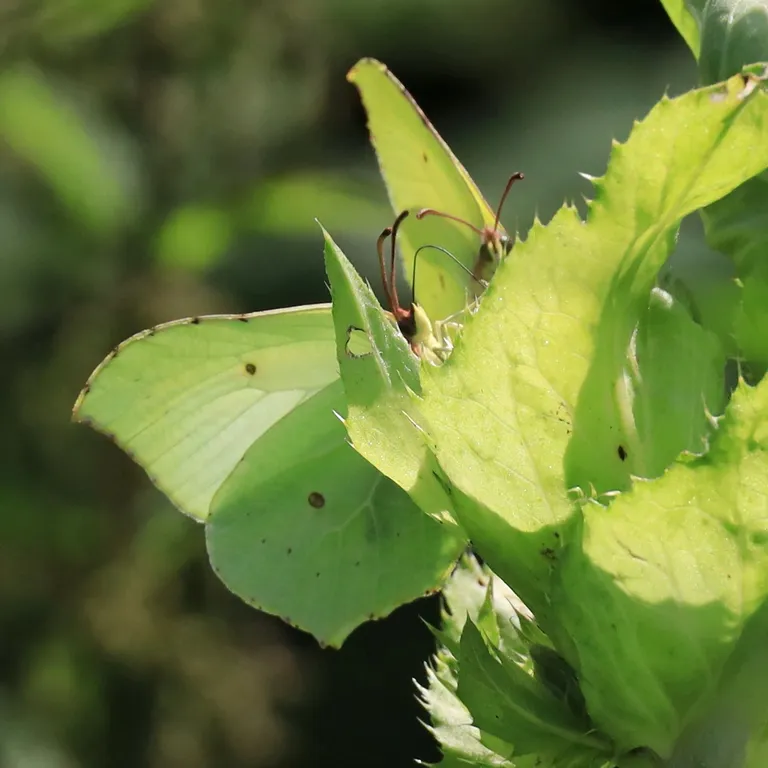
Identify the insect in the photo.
Gonepteryx rhamni
